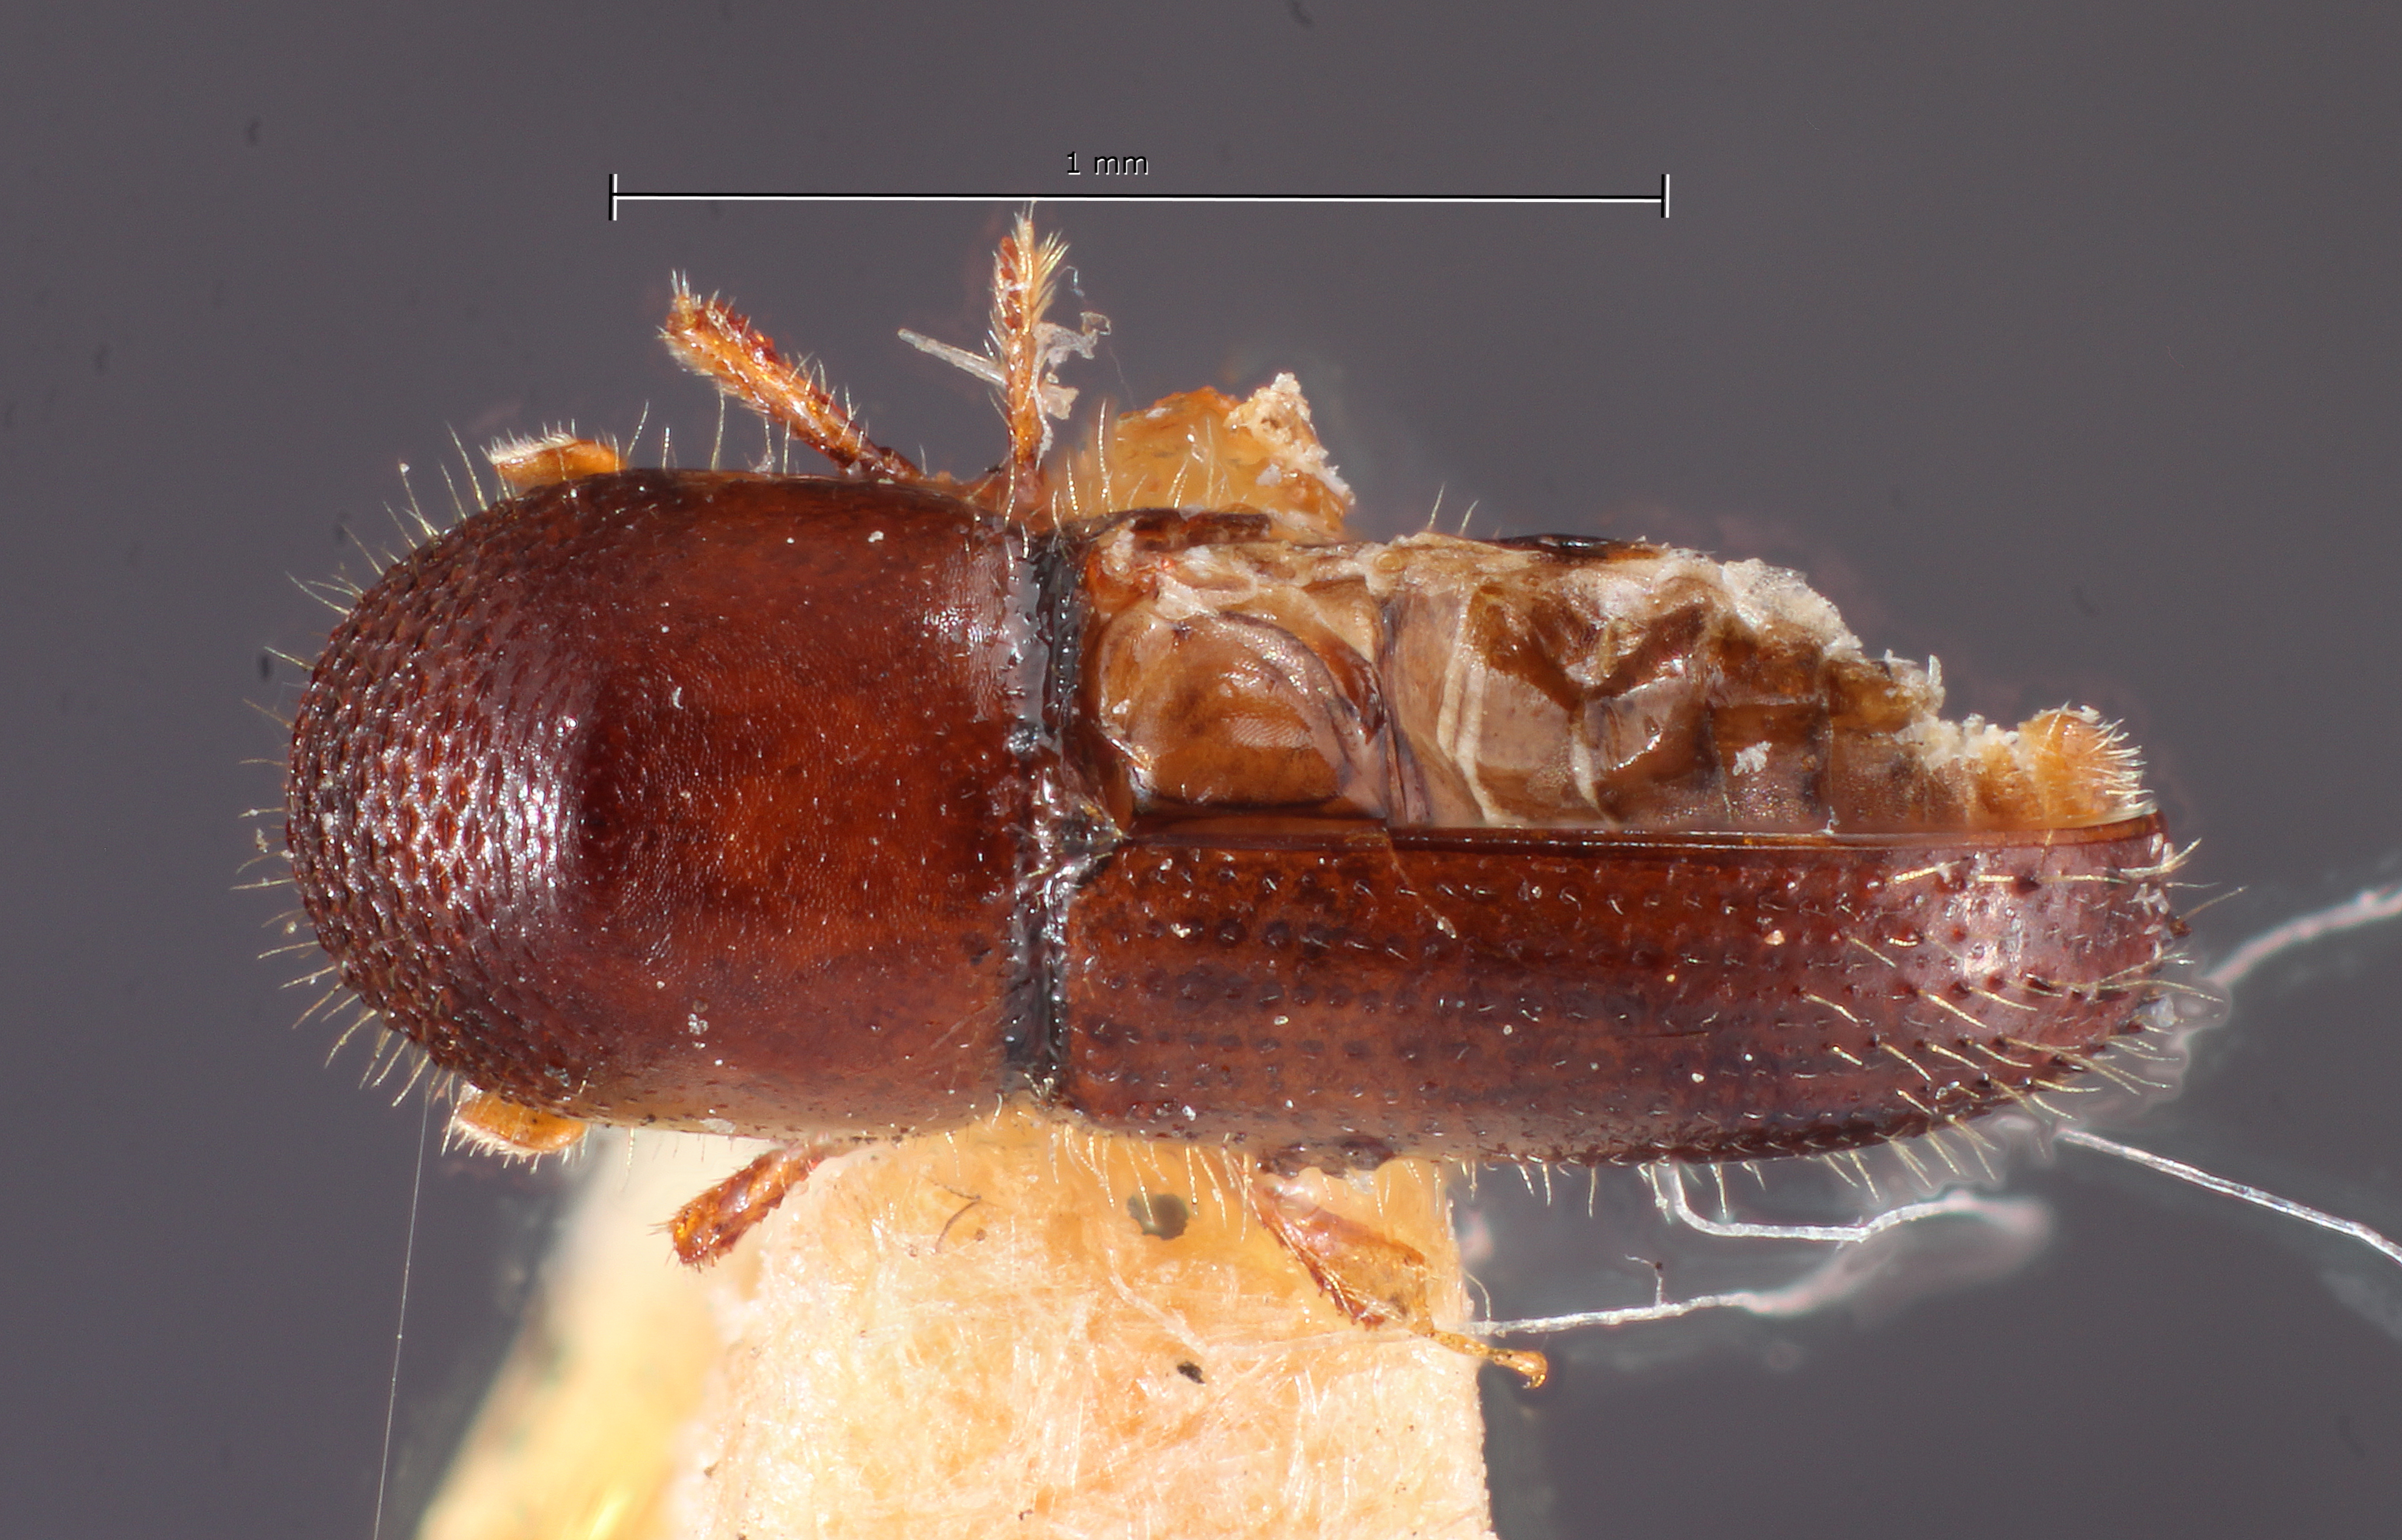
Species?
Xyleborinus pecanis (also Xyleborus pecanis)
